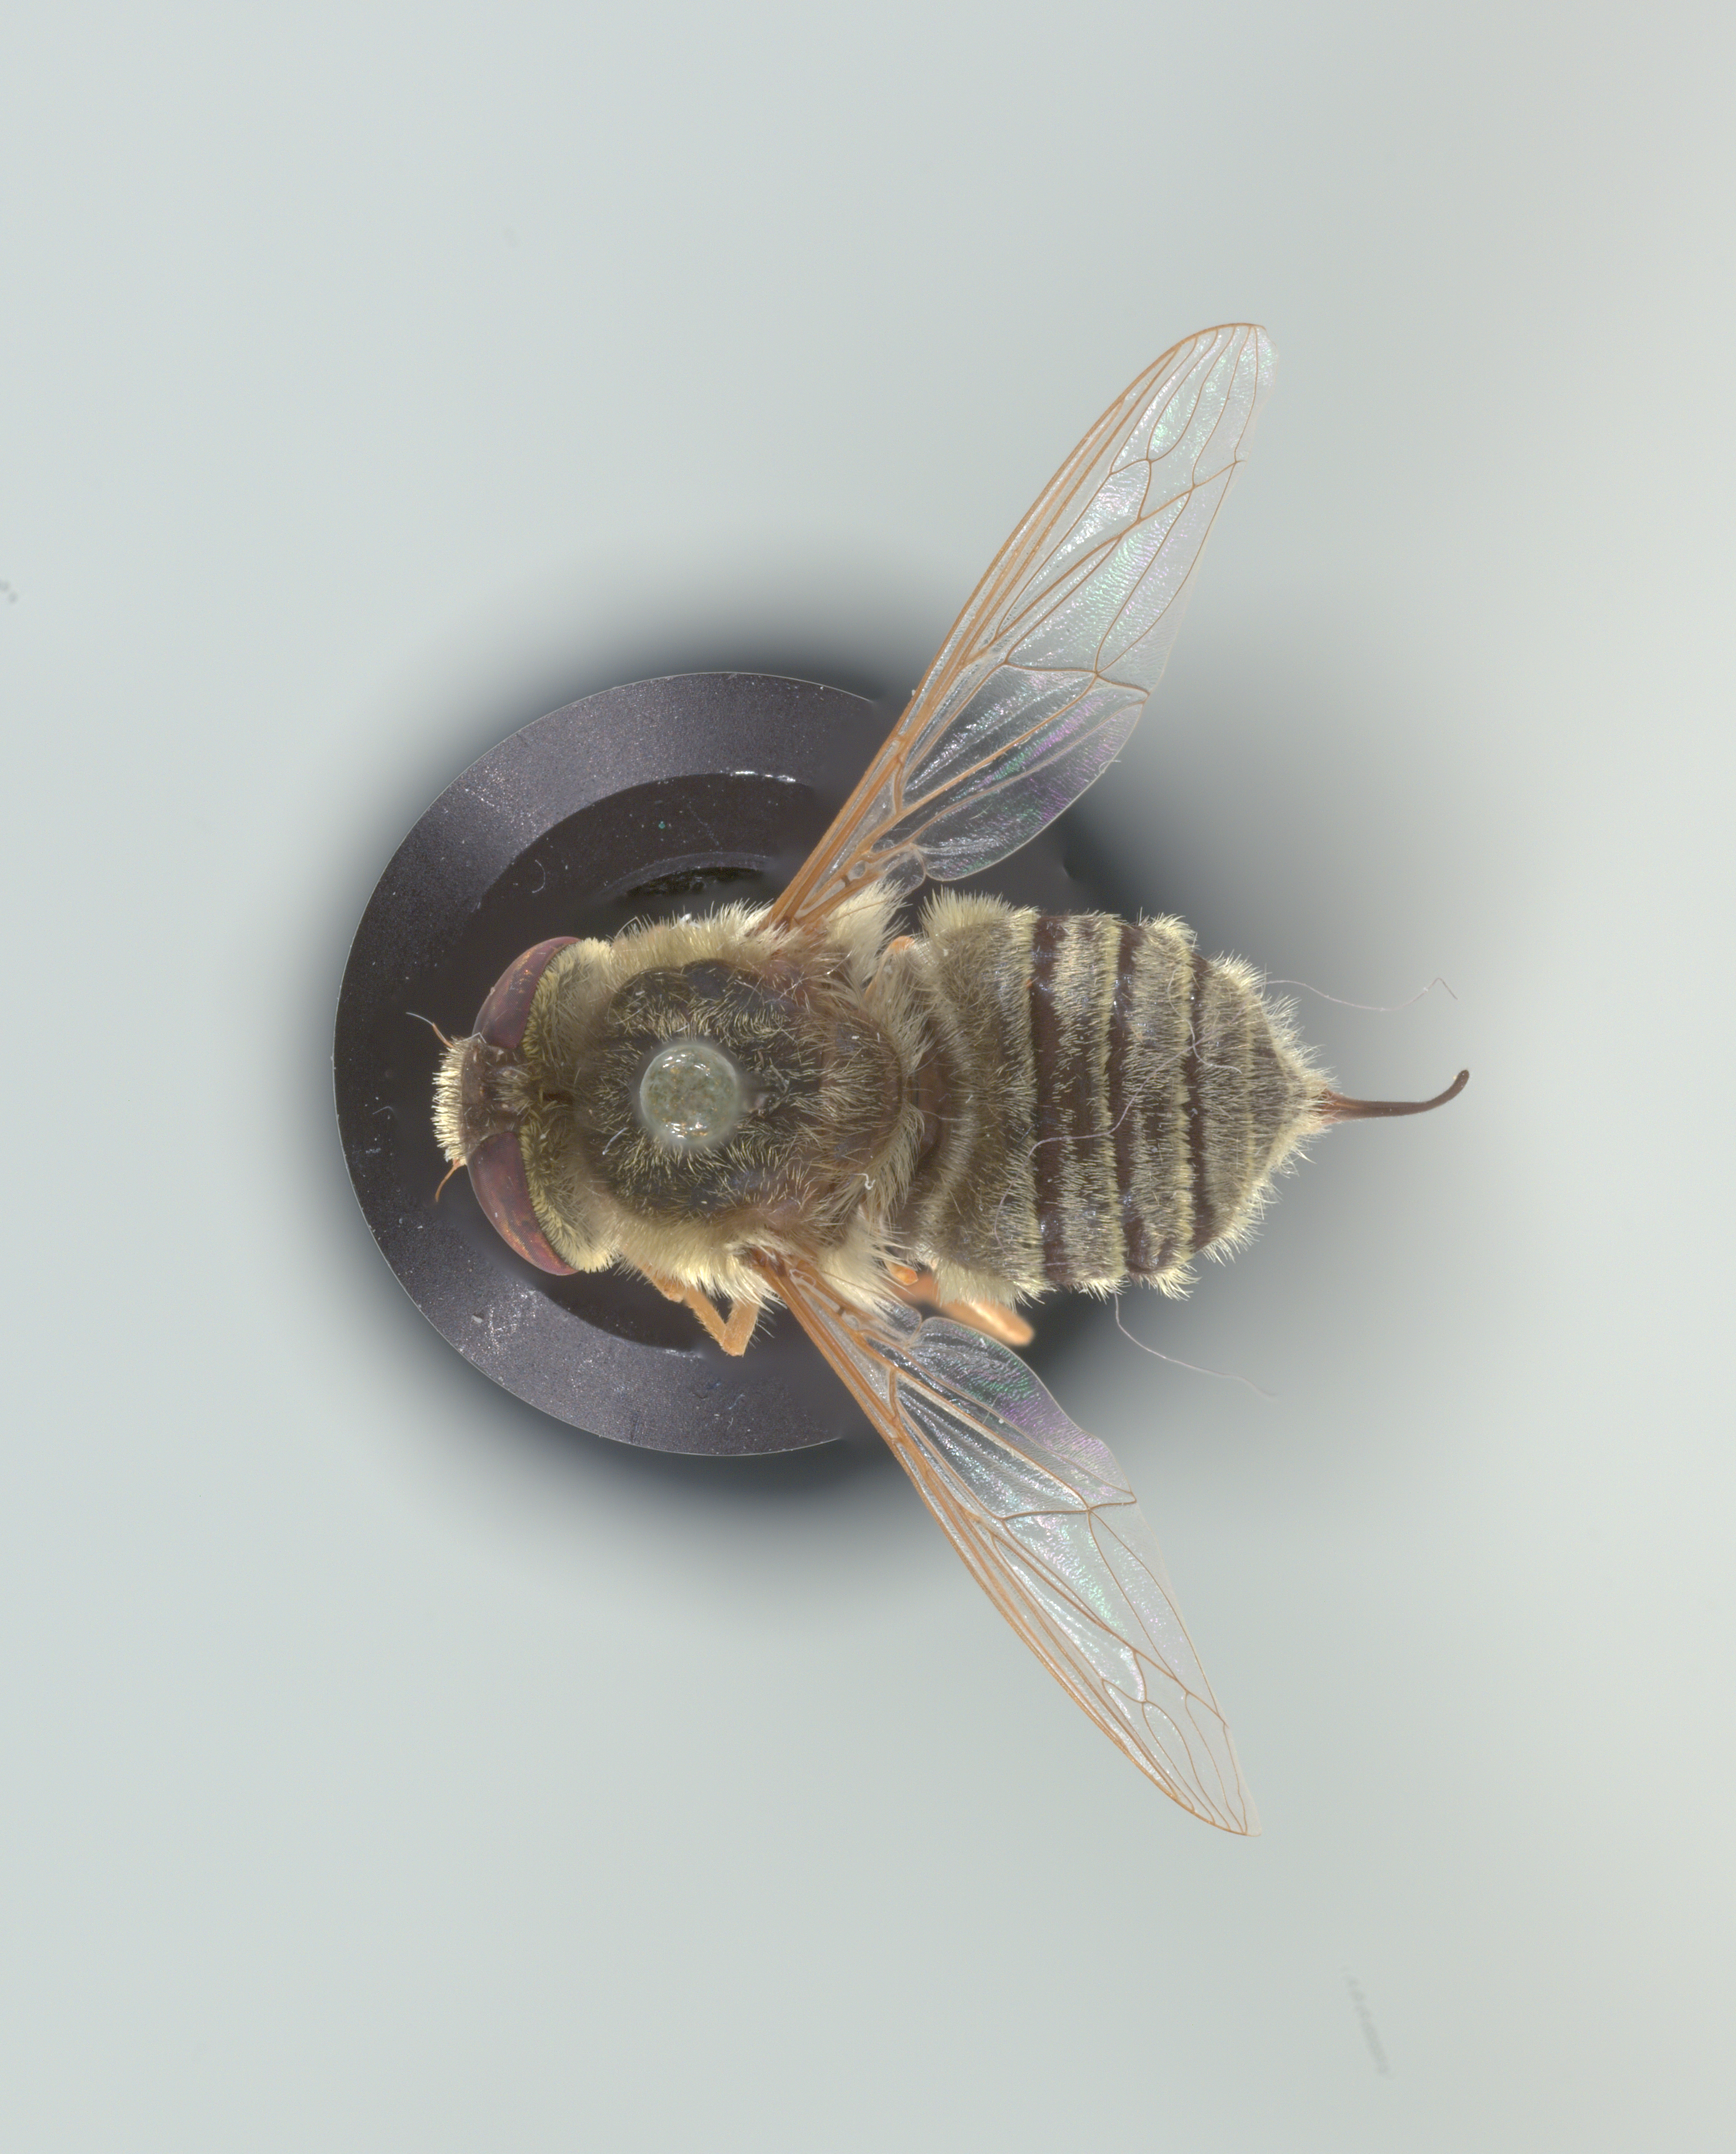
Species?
Neorhynchocephalus sackenii
